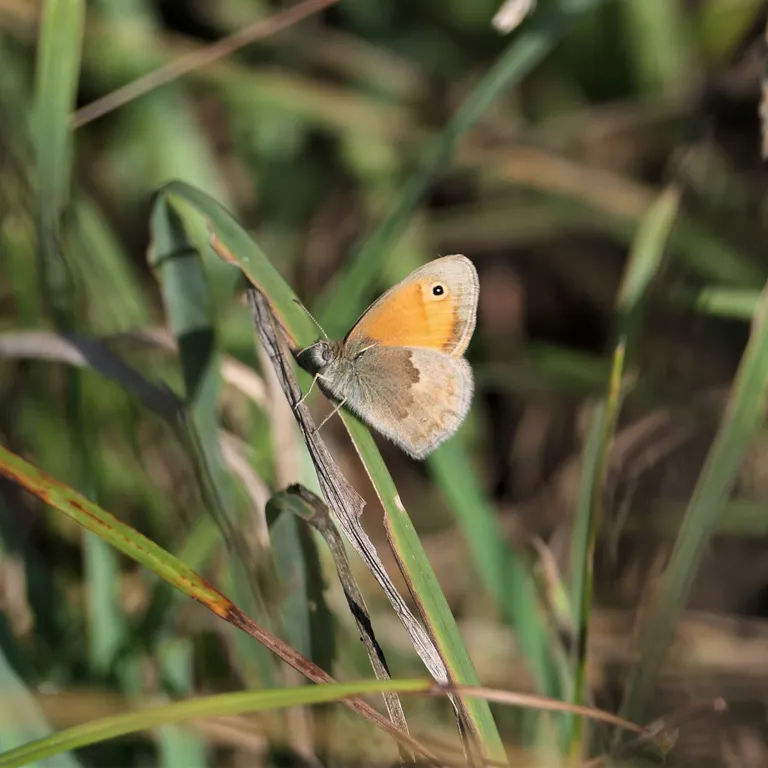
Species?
Coenonympha pamphilus
